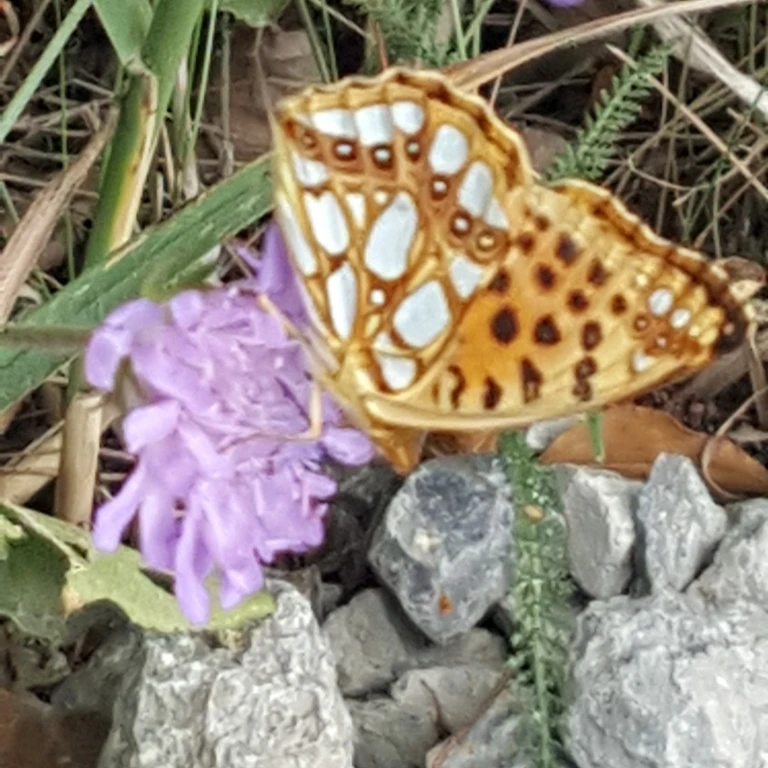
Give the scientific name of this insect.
Issoria lathonia
